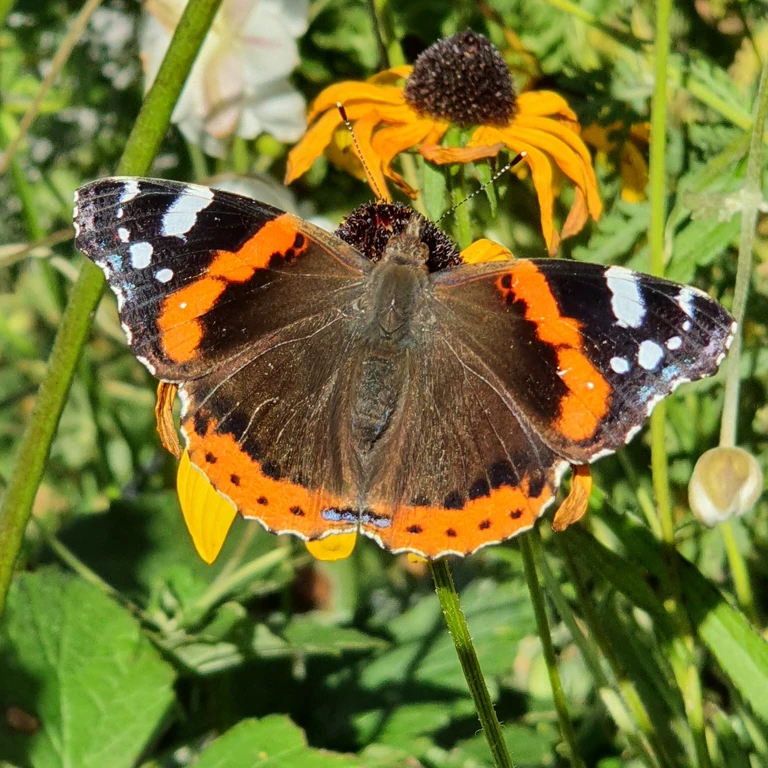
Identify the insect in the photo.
Vanessa atalanta
